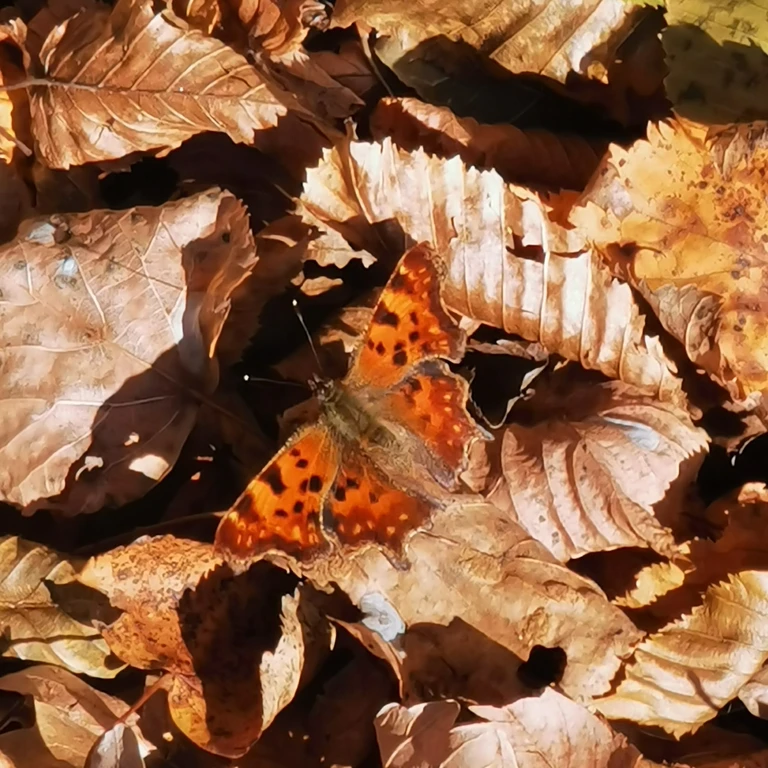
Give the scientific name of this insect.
Polygonia c-album
